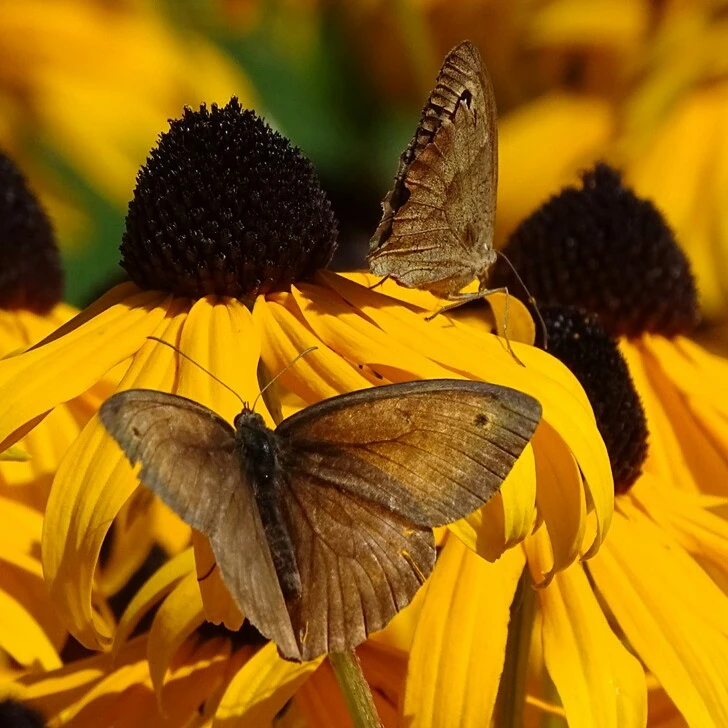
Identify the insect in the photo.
Maniola jurtina
